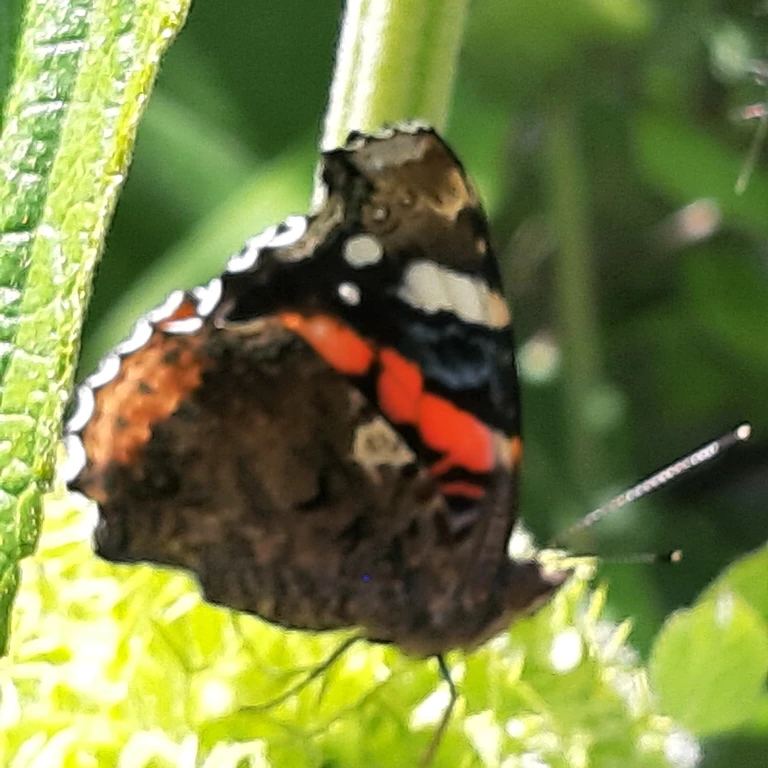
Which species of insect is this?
Vanessa atalanta
